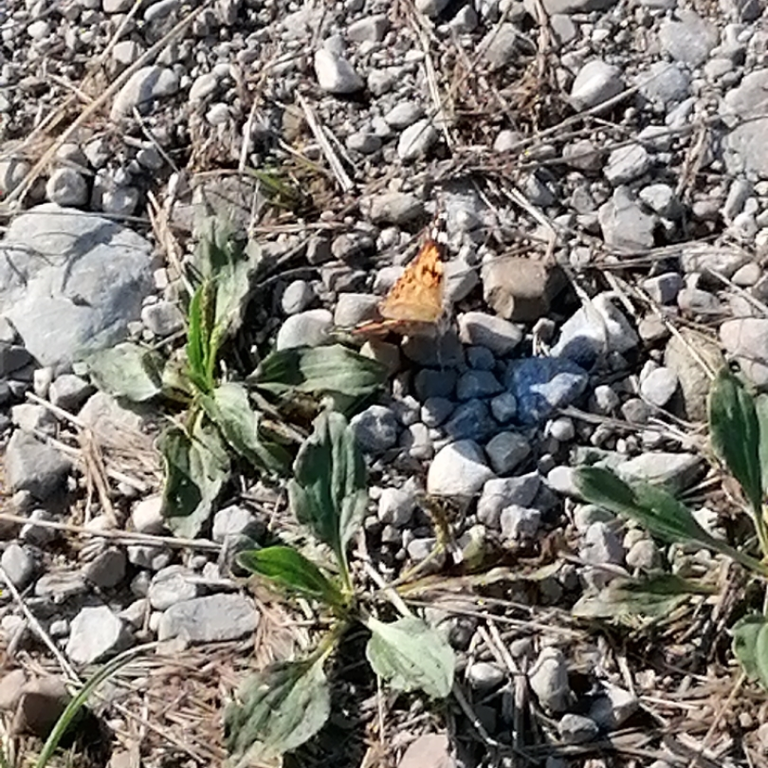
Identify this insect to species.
Vanessa cardui
